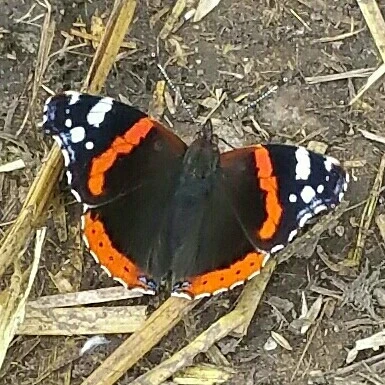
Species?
Vanessa atalanta
